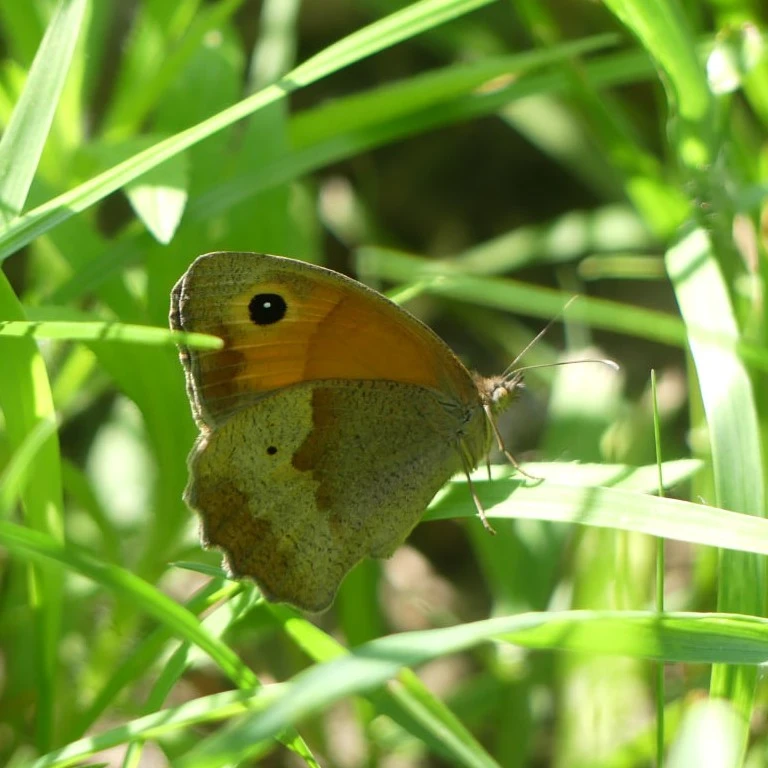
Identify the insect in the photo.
Maniola jurtina
